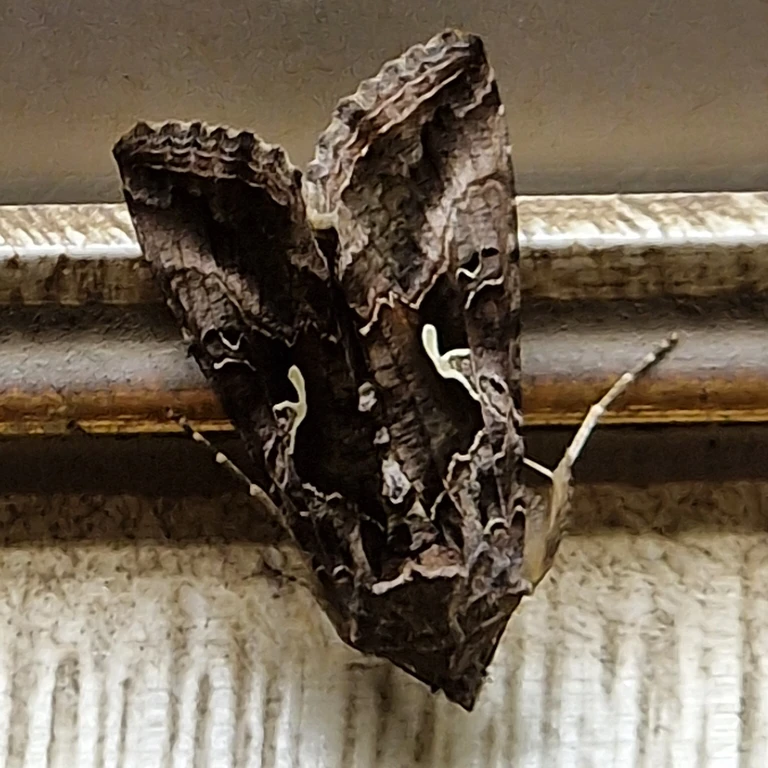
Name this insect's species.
Autographa gamma
